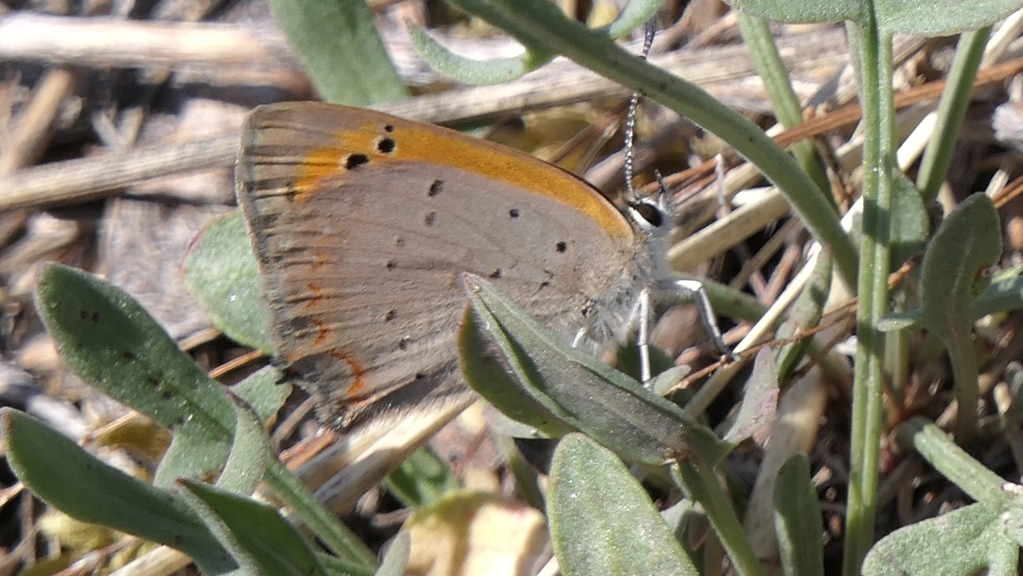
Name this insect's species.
Lycaena phlaeas
